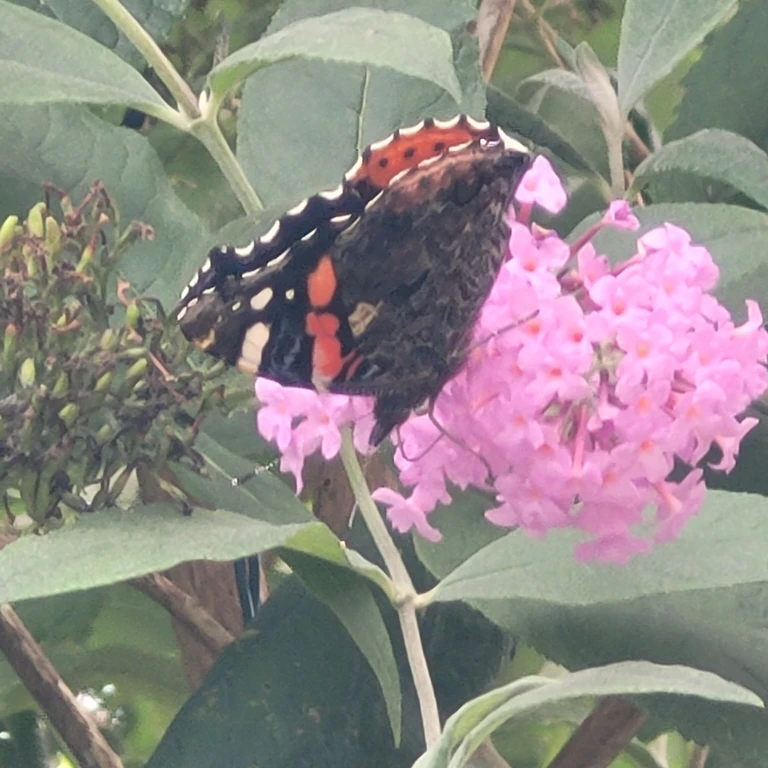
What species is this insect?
Vanessa atalanta
